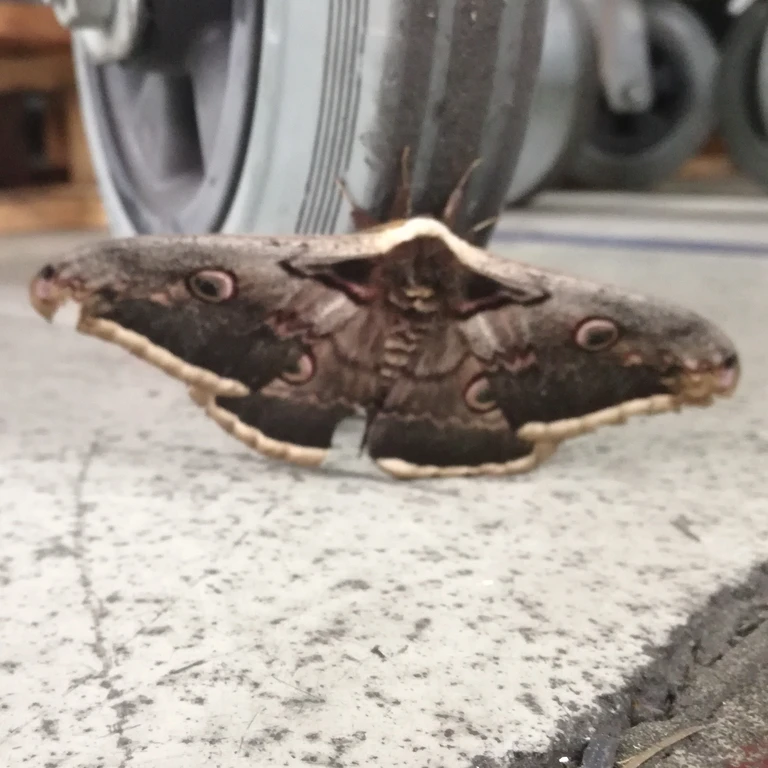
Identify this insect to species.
Saturnia pyri
